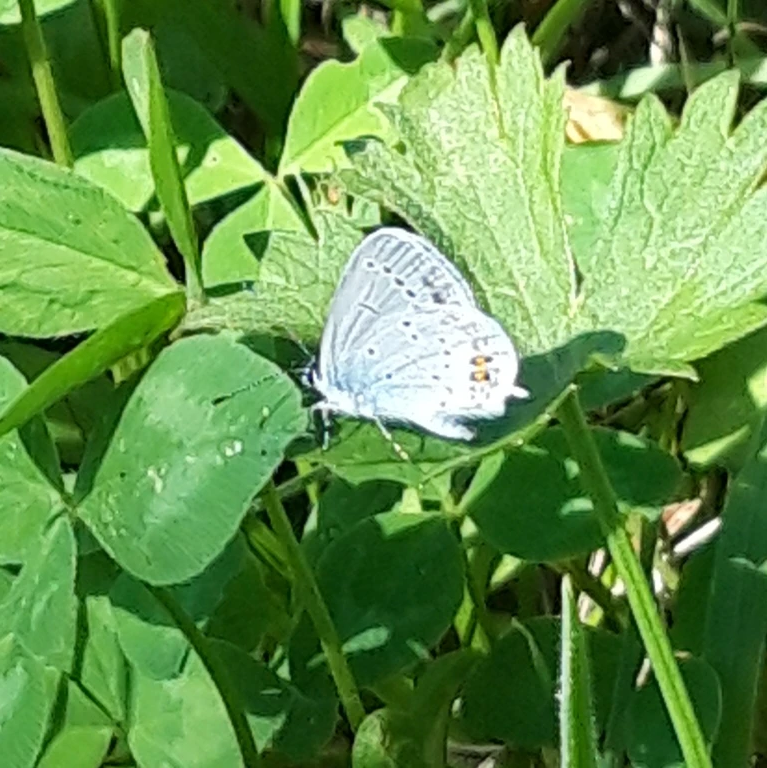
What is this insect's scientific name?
Cupido argiades (also Elkalyce argiades)
